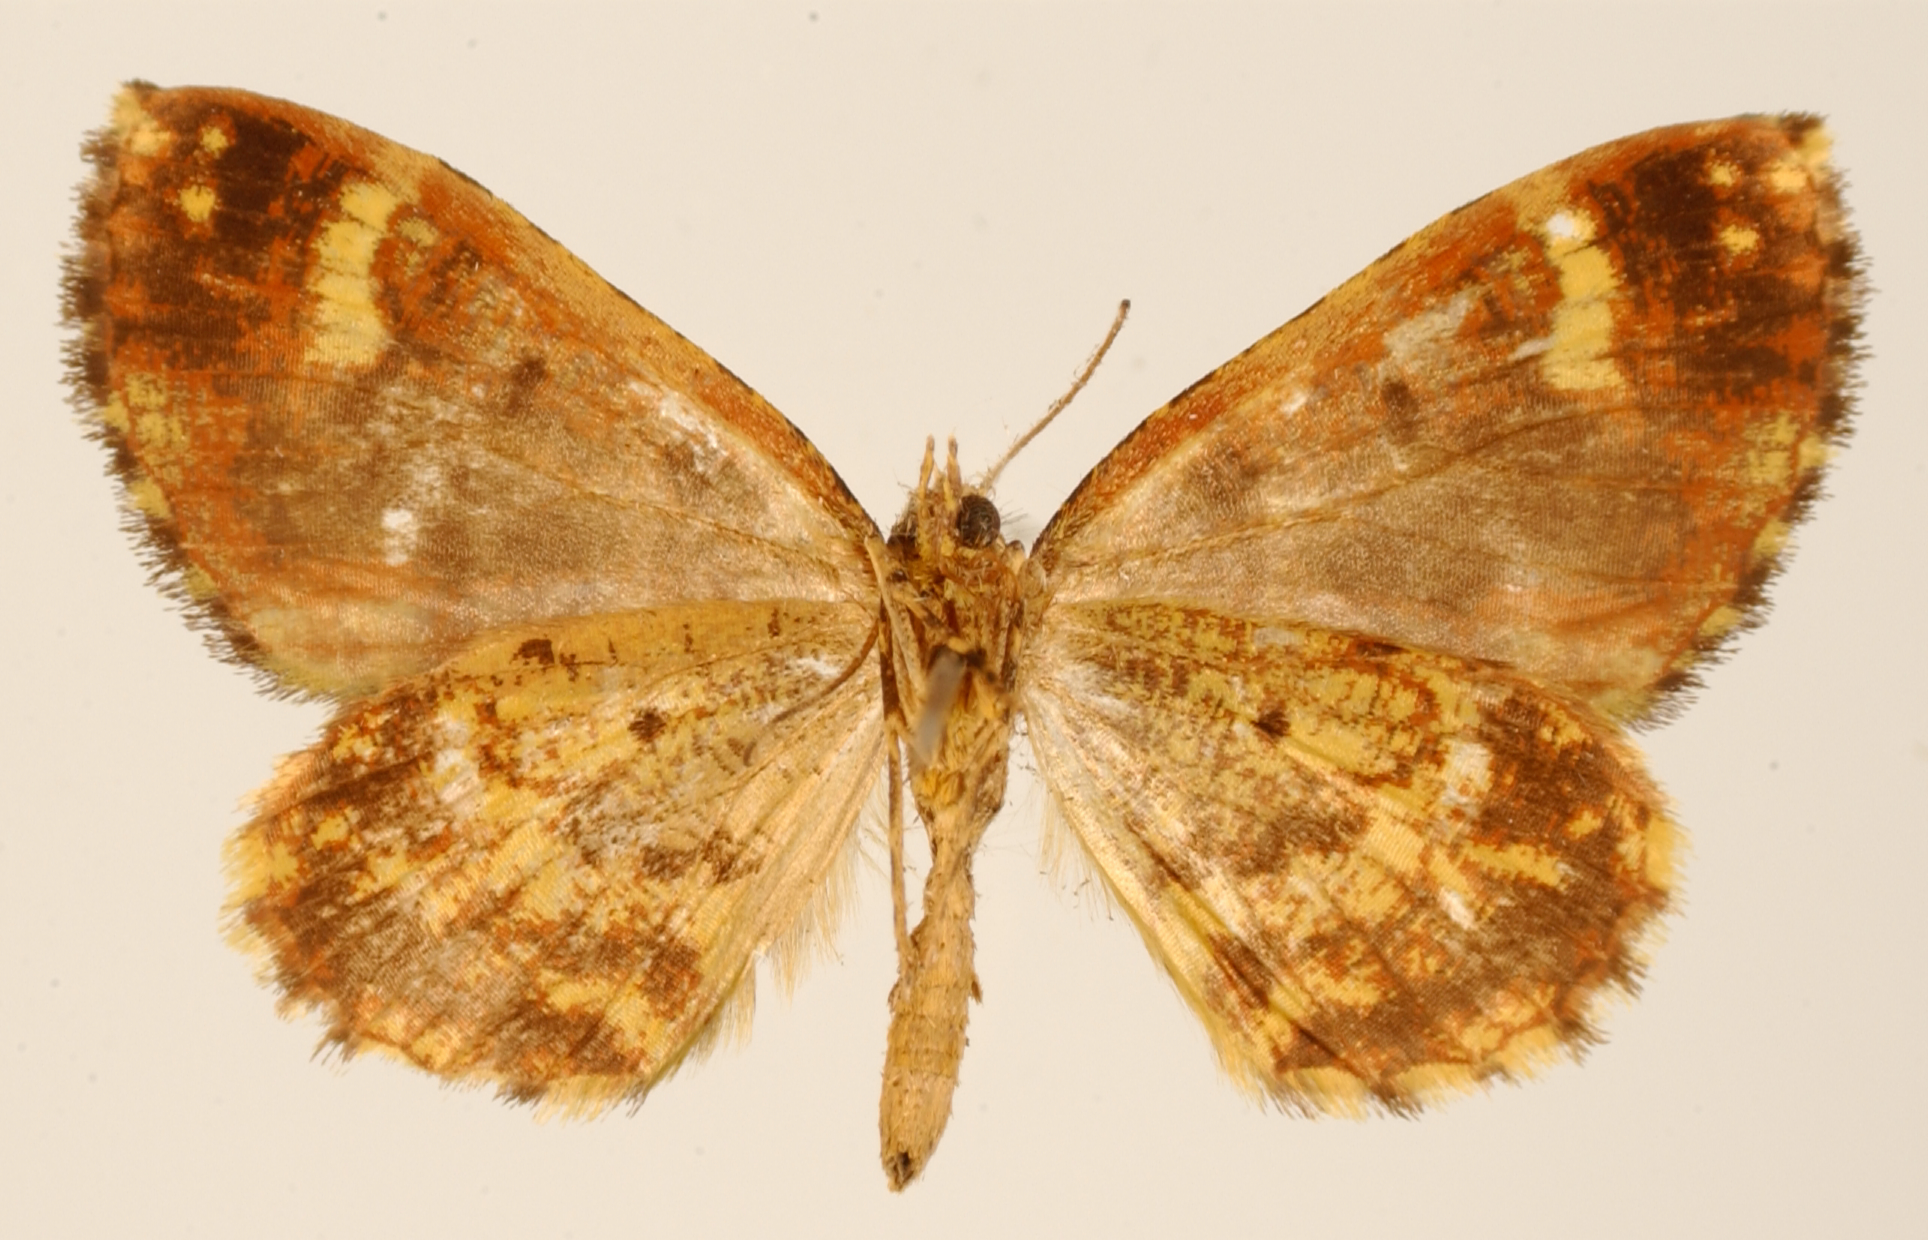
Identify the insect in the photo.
Spargania subdecorata
